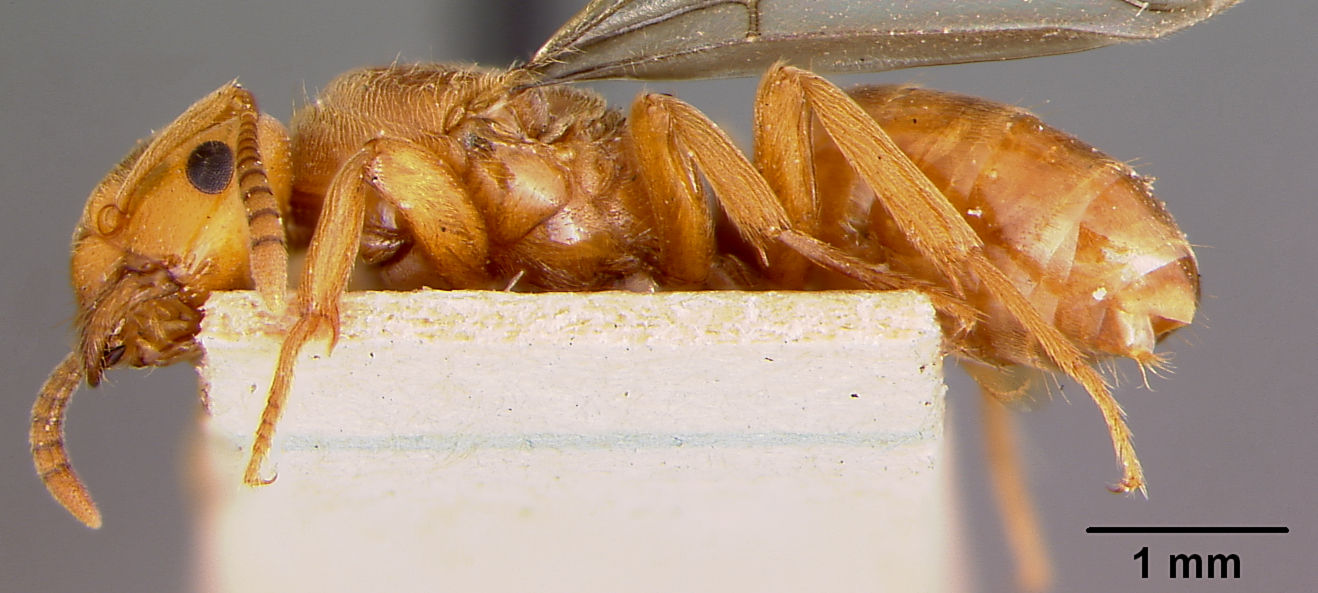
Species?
Lasius interjectus
